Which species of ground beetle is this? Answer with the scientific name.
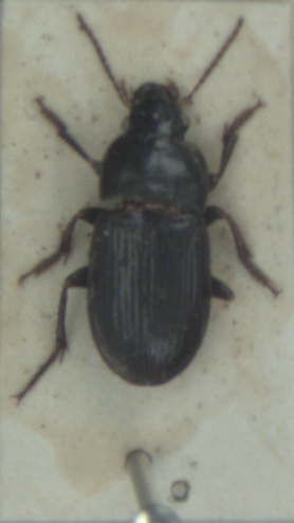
Harpalus anxius
